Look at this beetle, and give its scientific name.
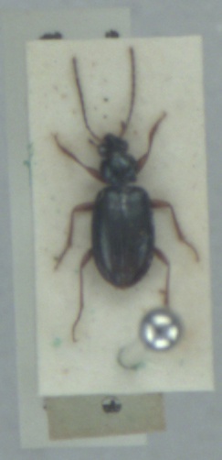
Bembidion stephensii
